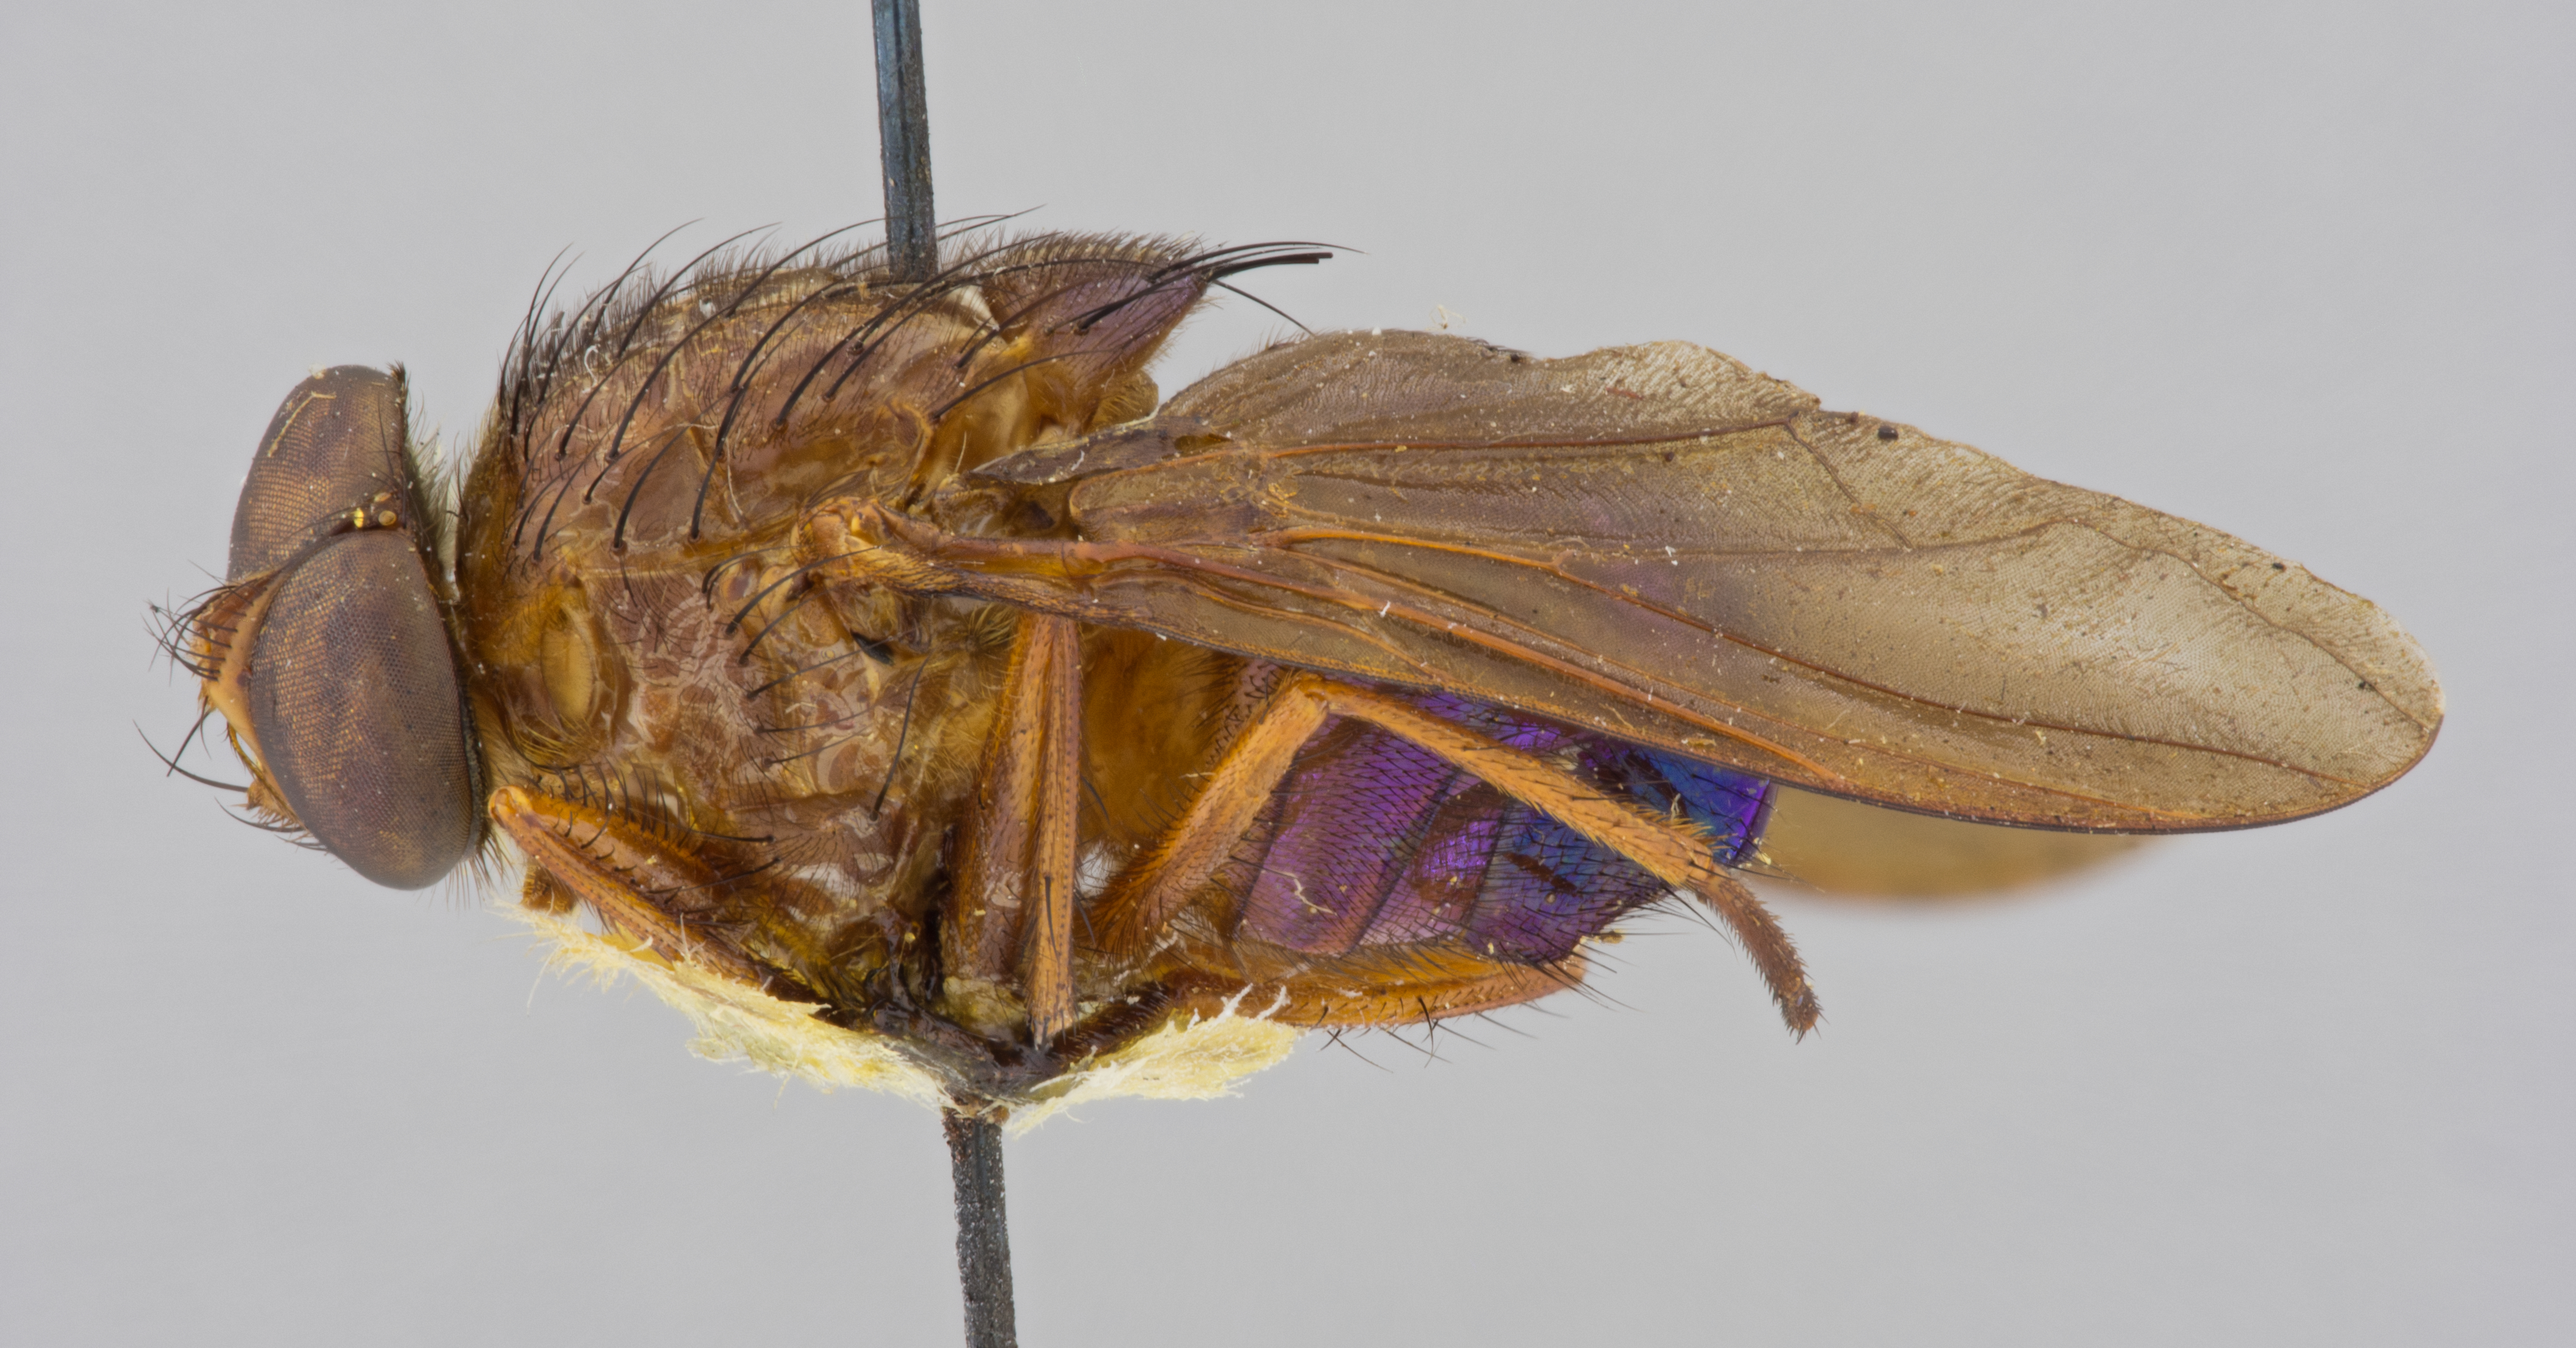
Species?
Mesembrinella umbrosa
